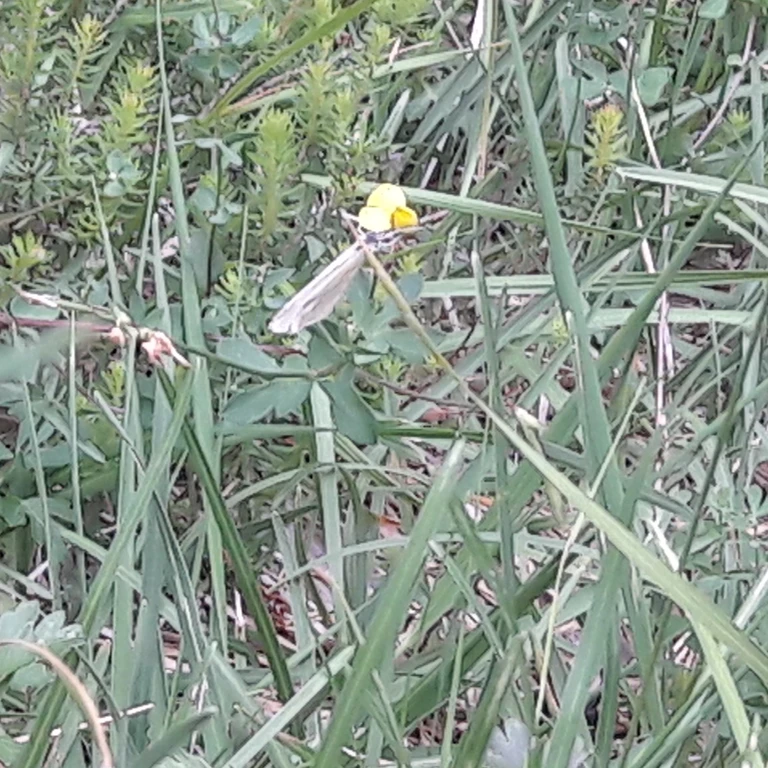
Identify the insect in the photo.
Leptidea sinapis/juvernica
